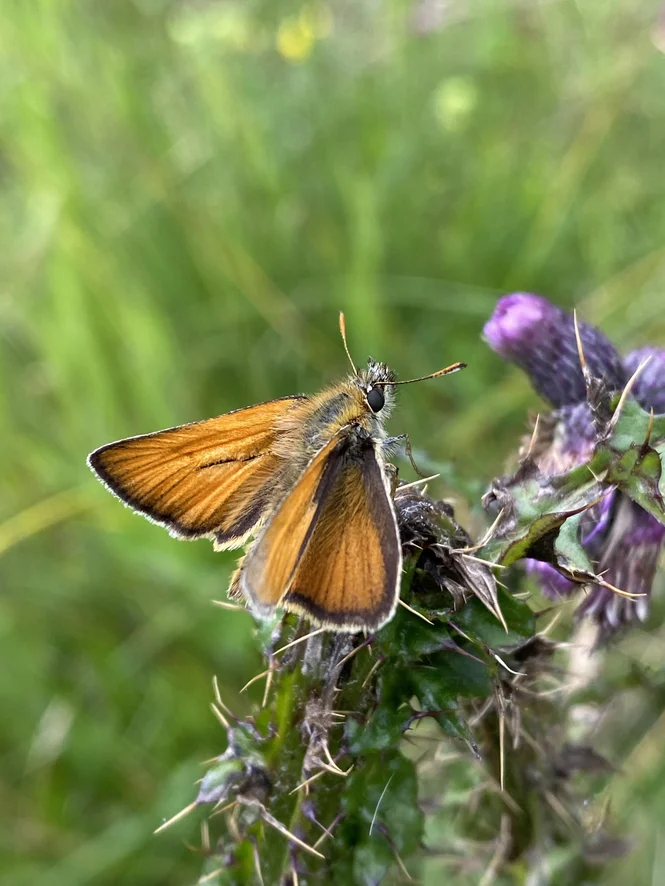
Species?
Thymelicus sylvestris
